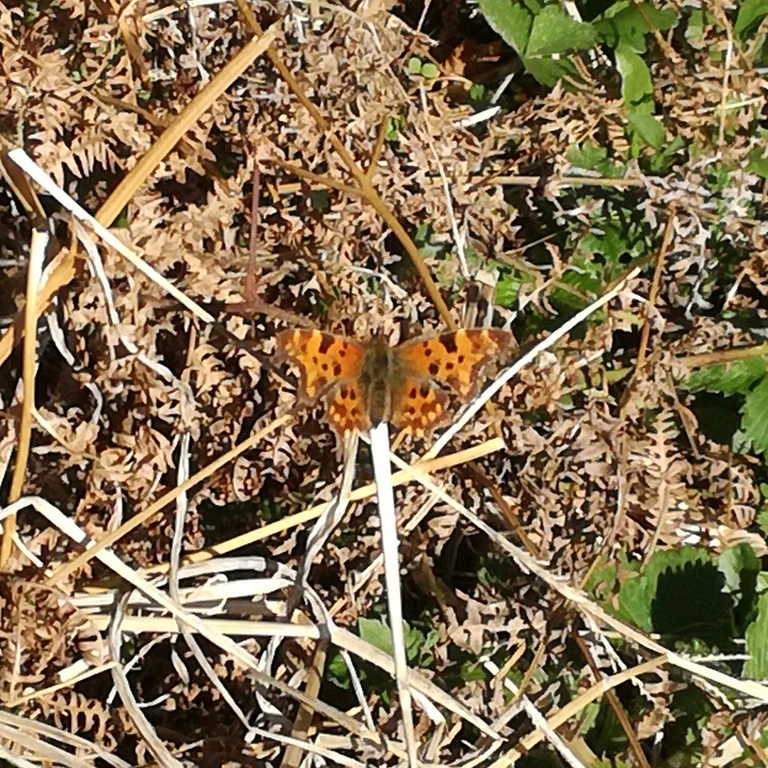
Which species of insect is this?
Polygonia c-album
